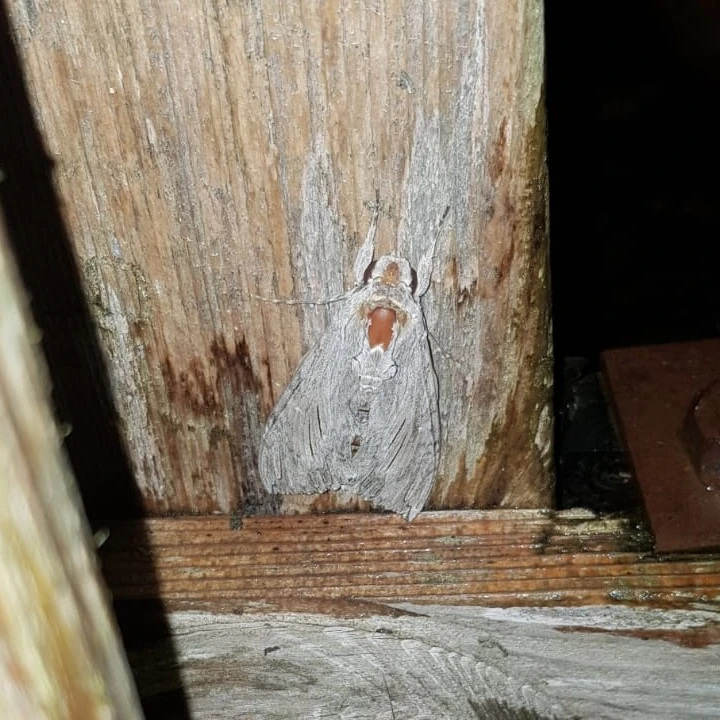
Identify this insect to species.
Agrius convolvuli
